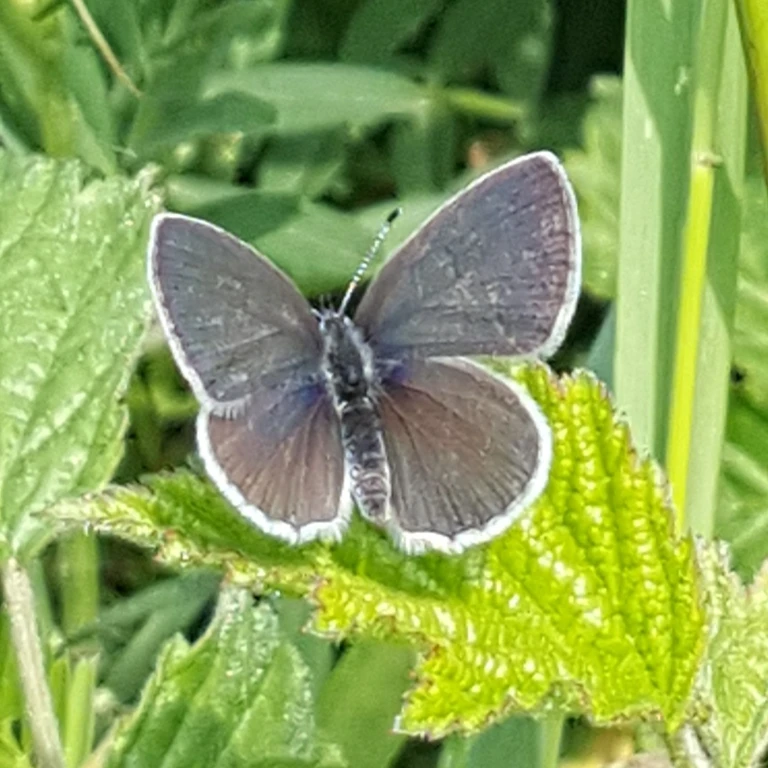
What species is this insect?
Cupido decolorata (also Elkalyce decolorata)
